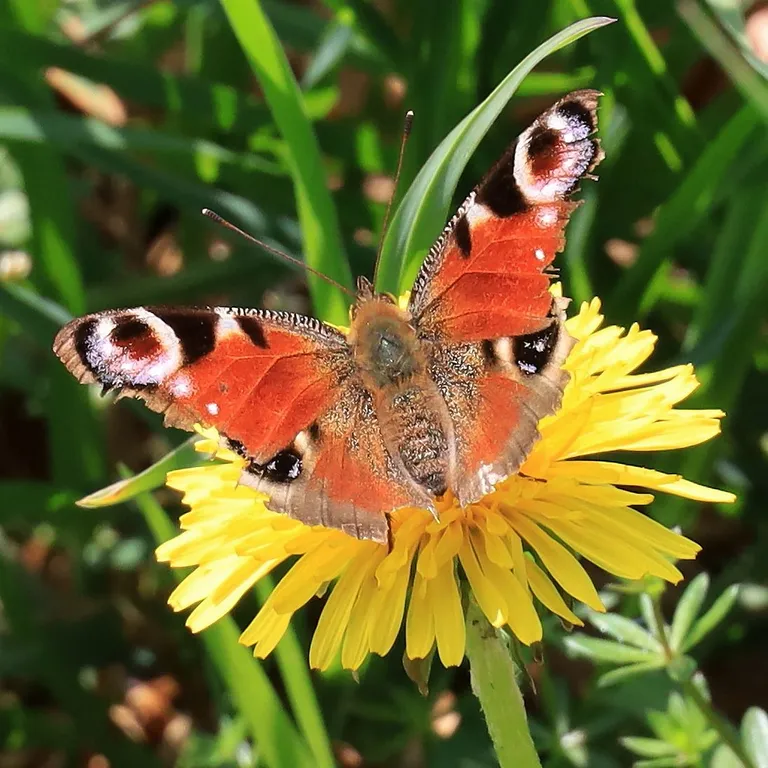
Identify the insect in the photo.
Aglais io
